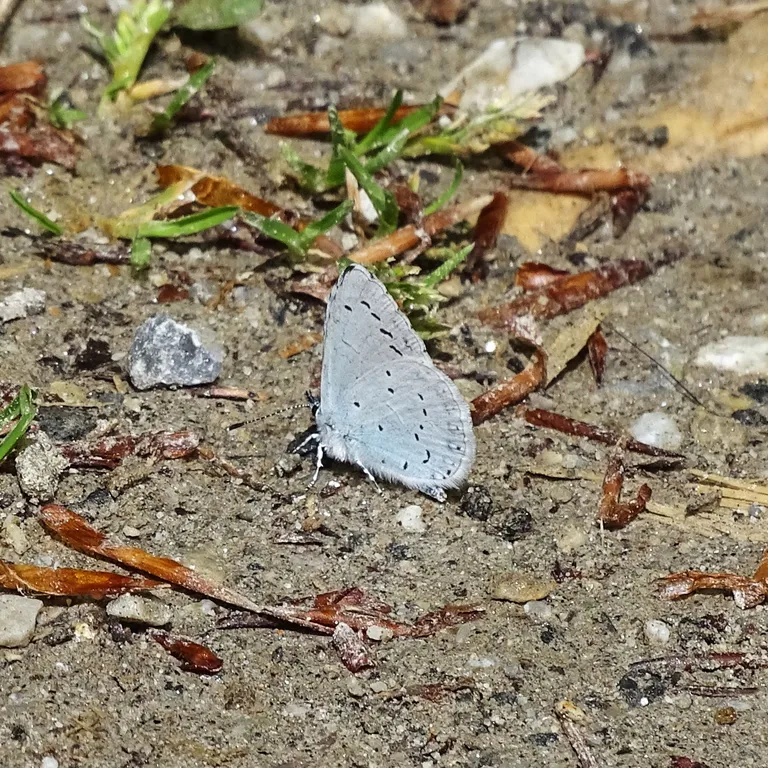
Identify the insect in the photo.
Celastrina argiolus
